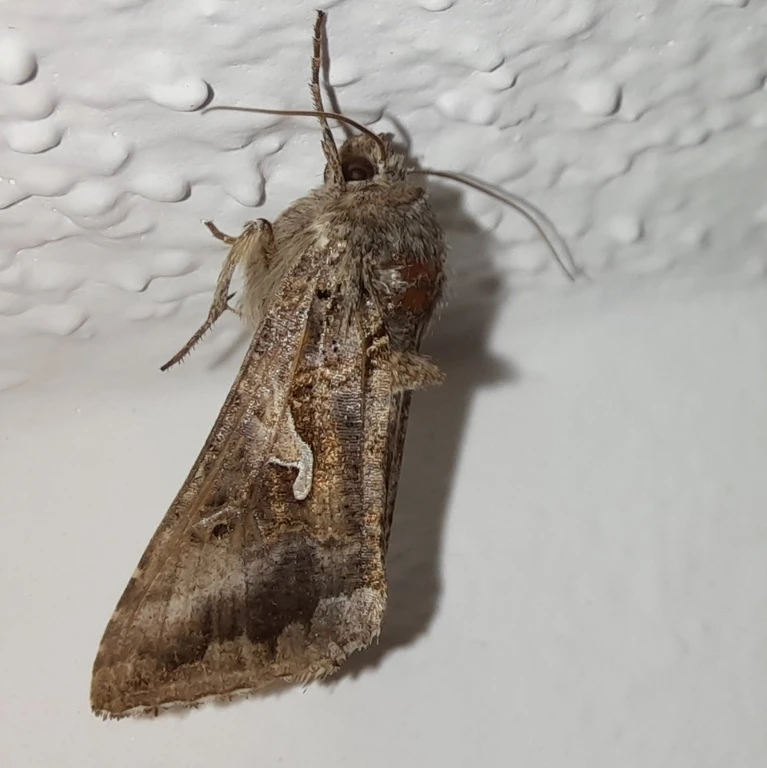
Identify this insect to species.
Autographa gamma
